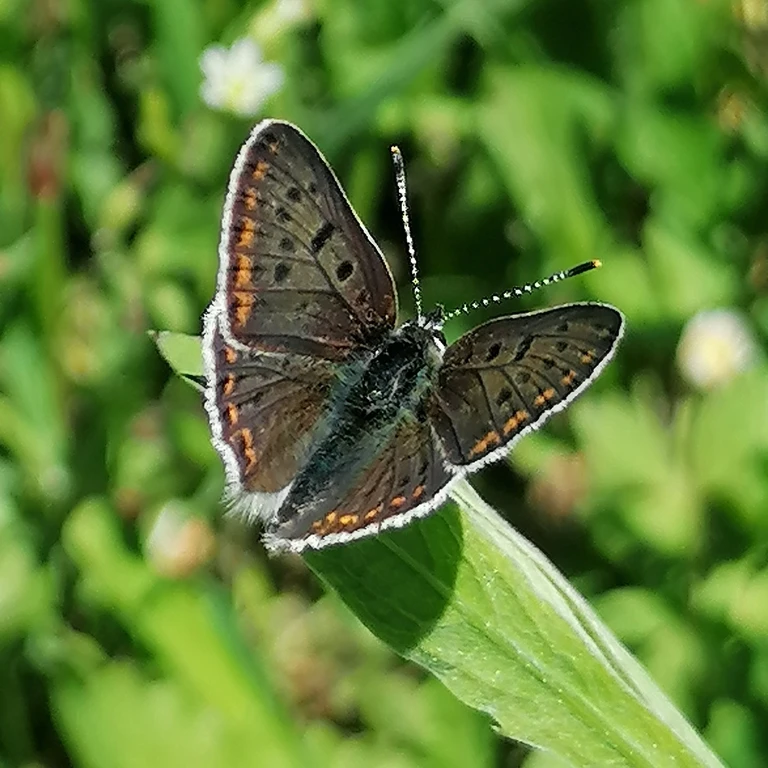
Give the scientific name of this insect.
Lycaena tityrus (also Loweia tityrus)
